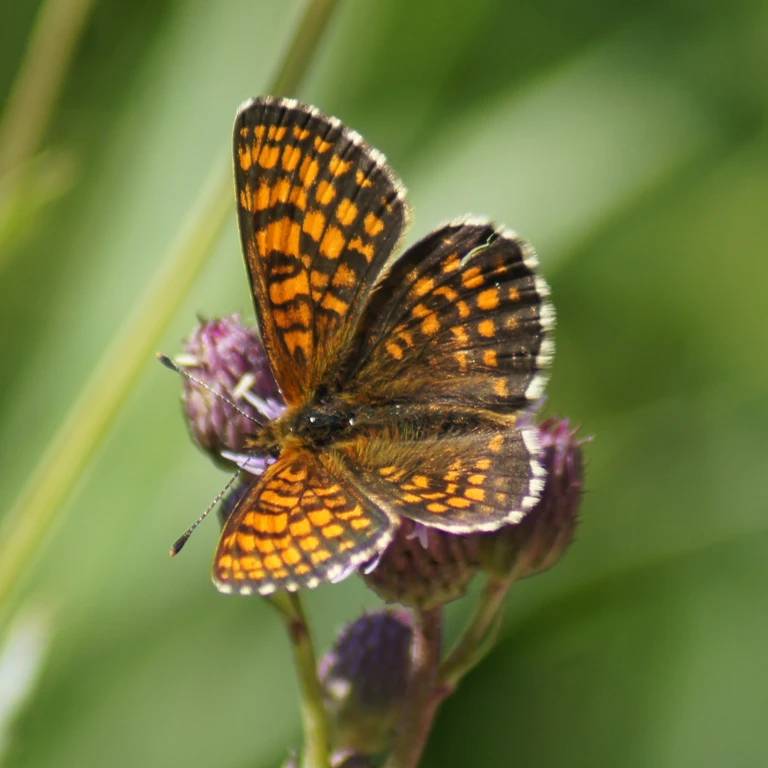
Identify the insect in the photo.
Melitaea athalia
